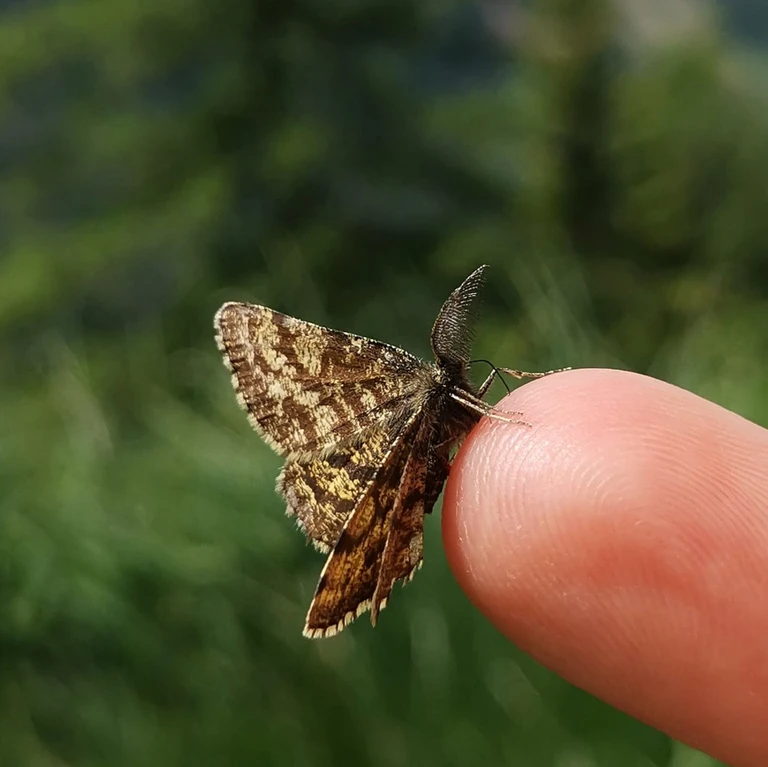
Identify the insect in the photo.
Ematurga atomaria
